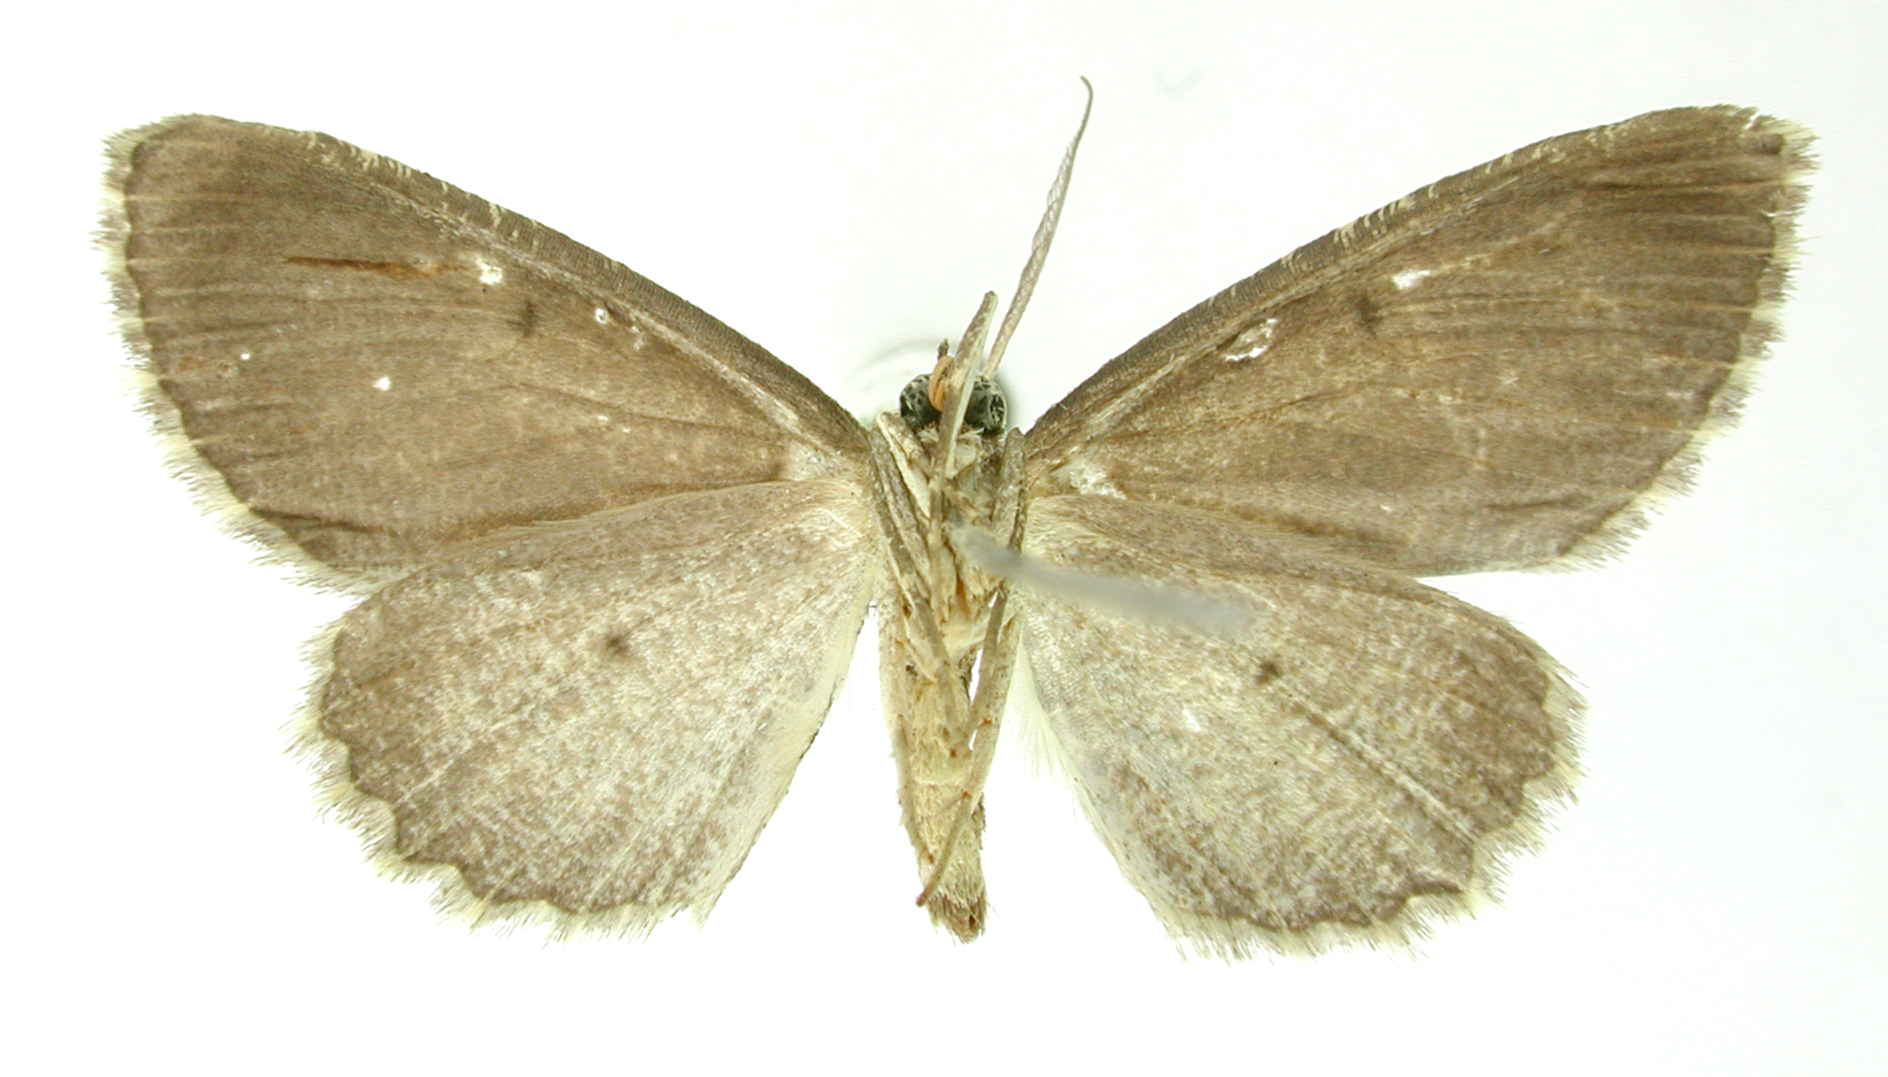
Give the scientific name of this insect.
Stenalcidia constipata
